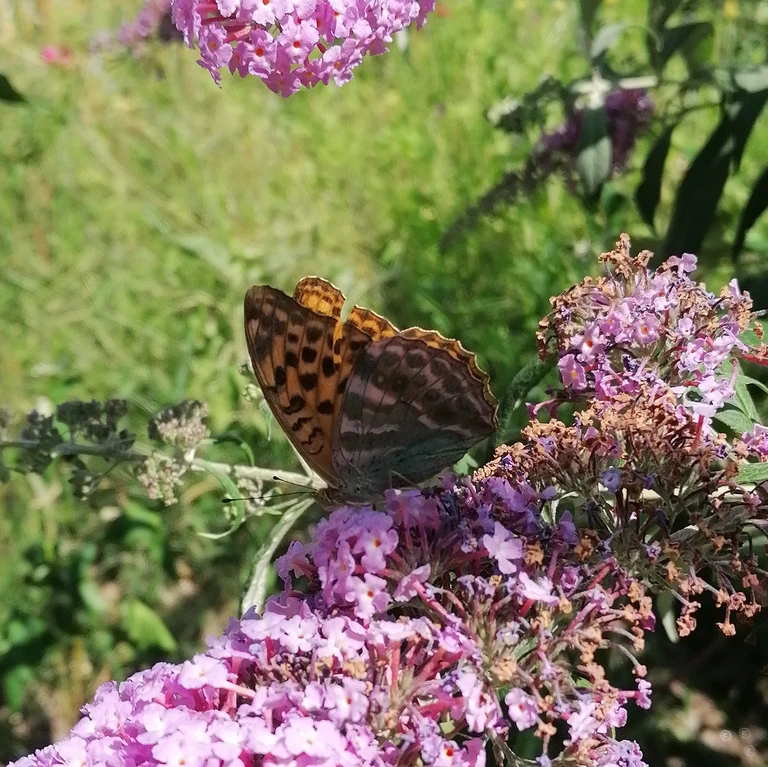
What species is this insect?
Argynnis paphia
